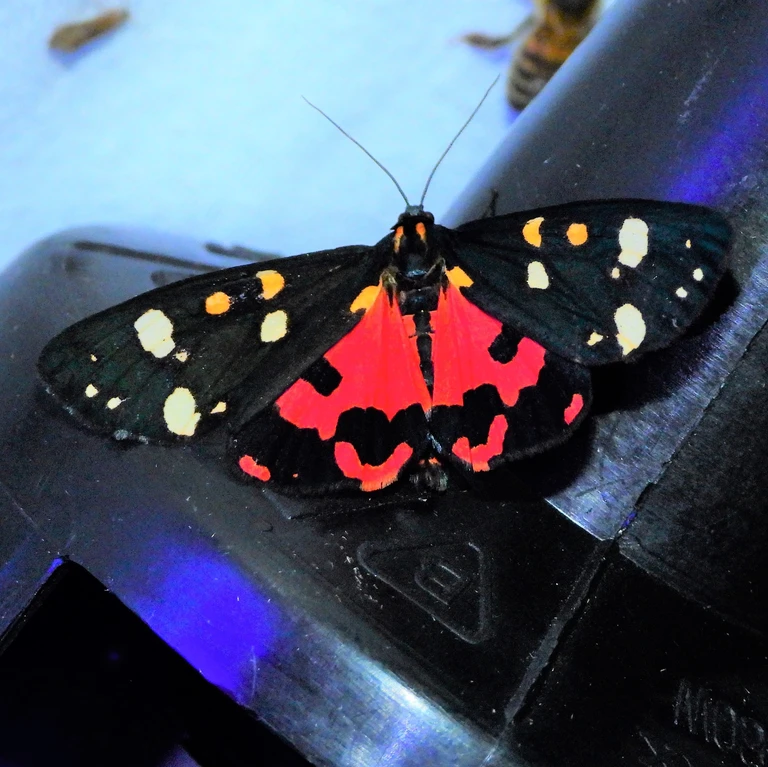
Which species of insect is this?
Callimorpha dominula
